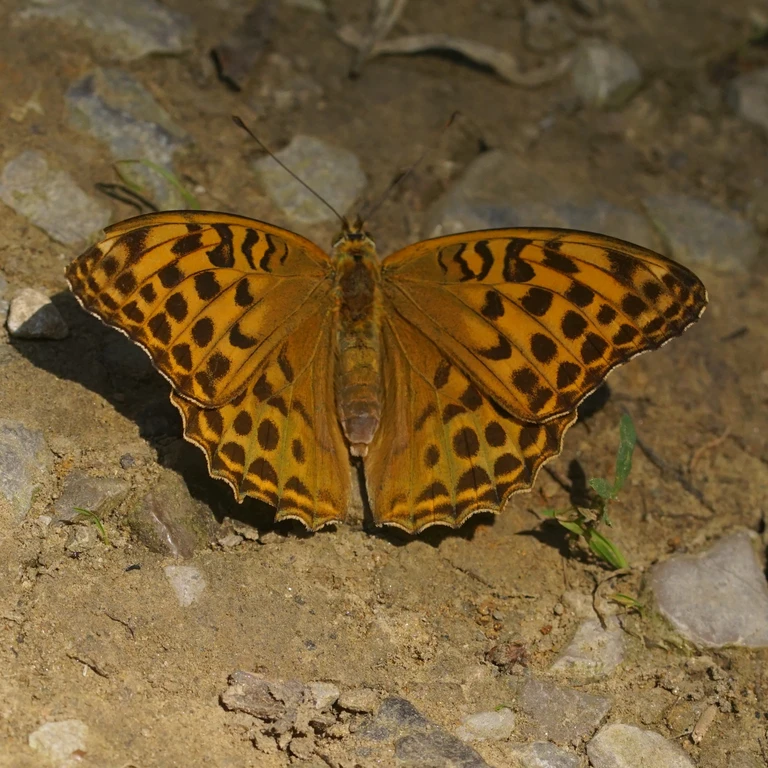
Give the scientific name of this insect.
Argynnis paphia
